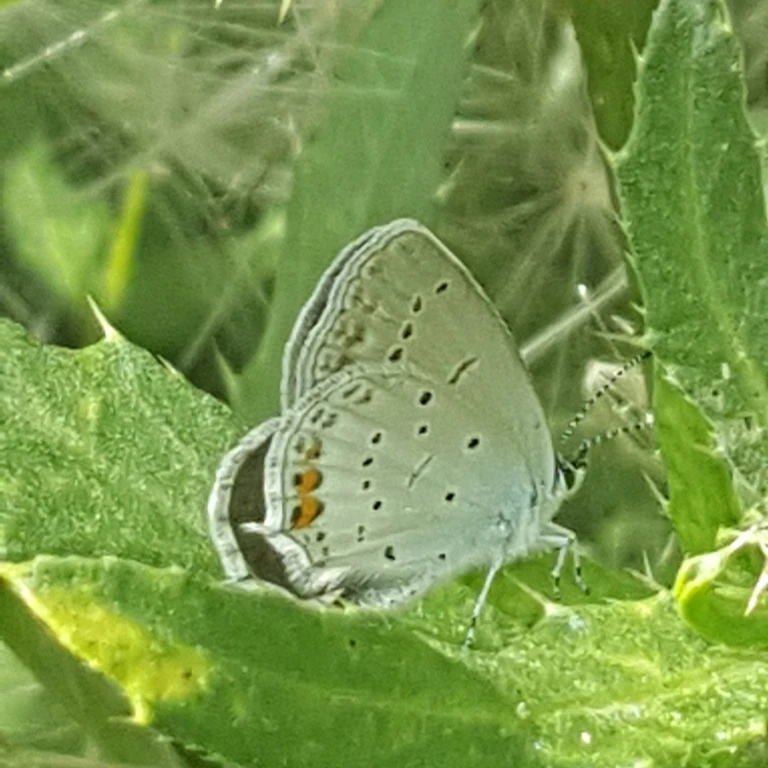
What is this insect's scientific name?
Cupido argiades (also Elkalyce argiades)
